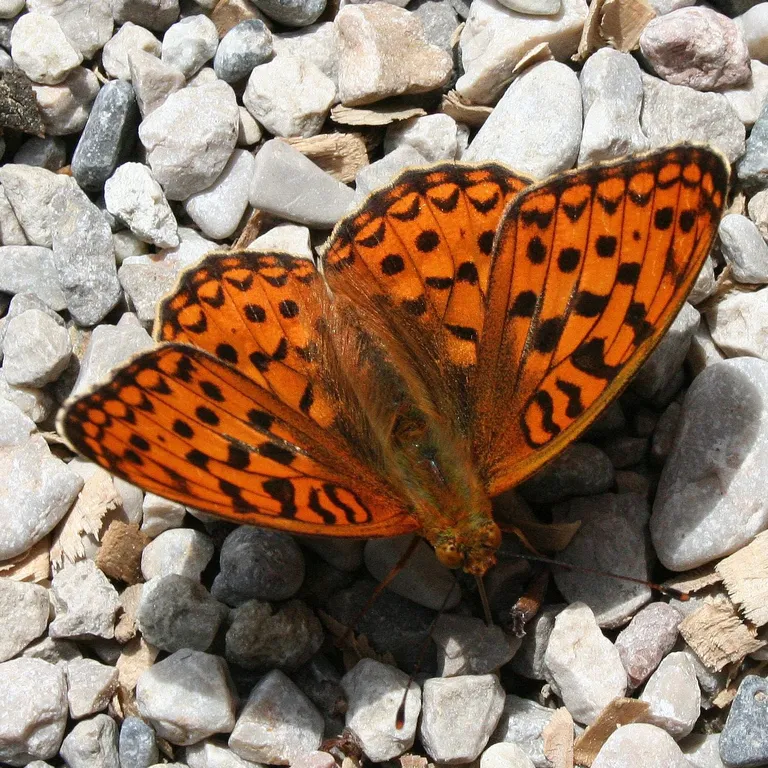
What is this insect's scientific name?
Fabriciana adippe
